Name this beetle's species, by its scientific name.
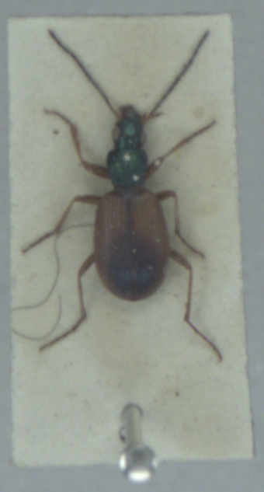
Anchomenus dorsalis
